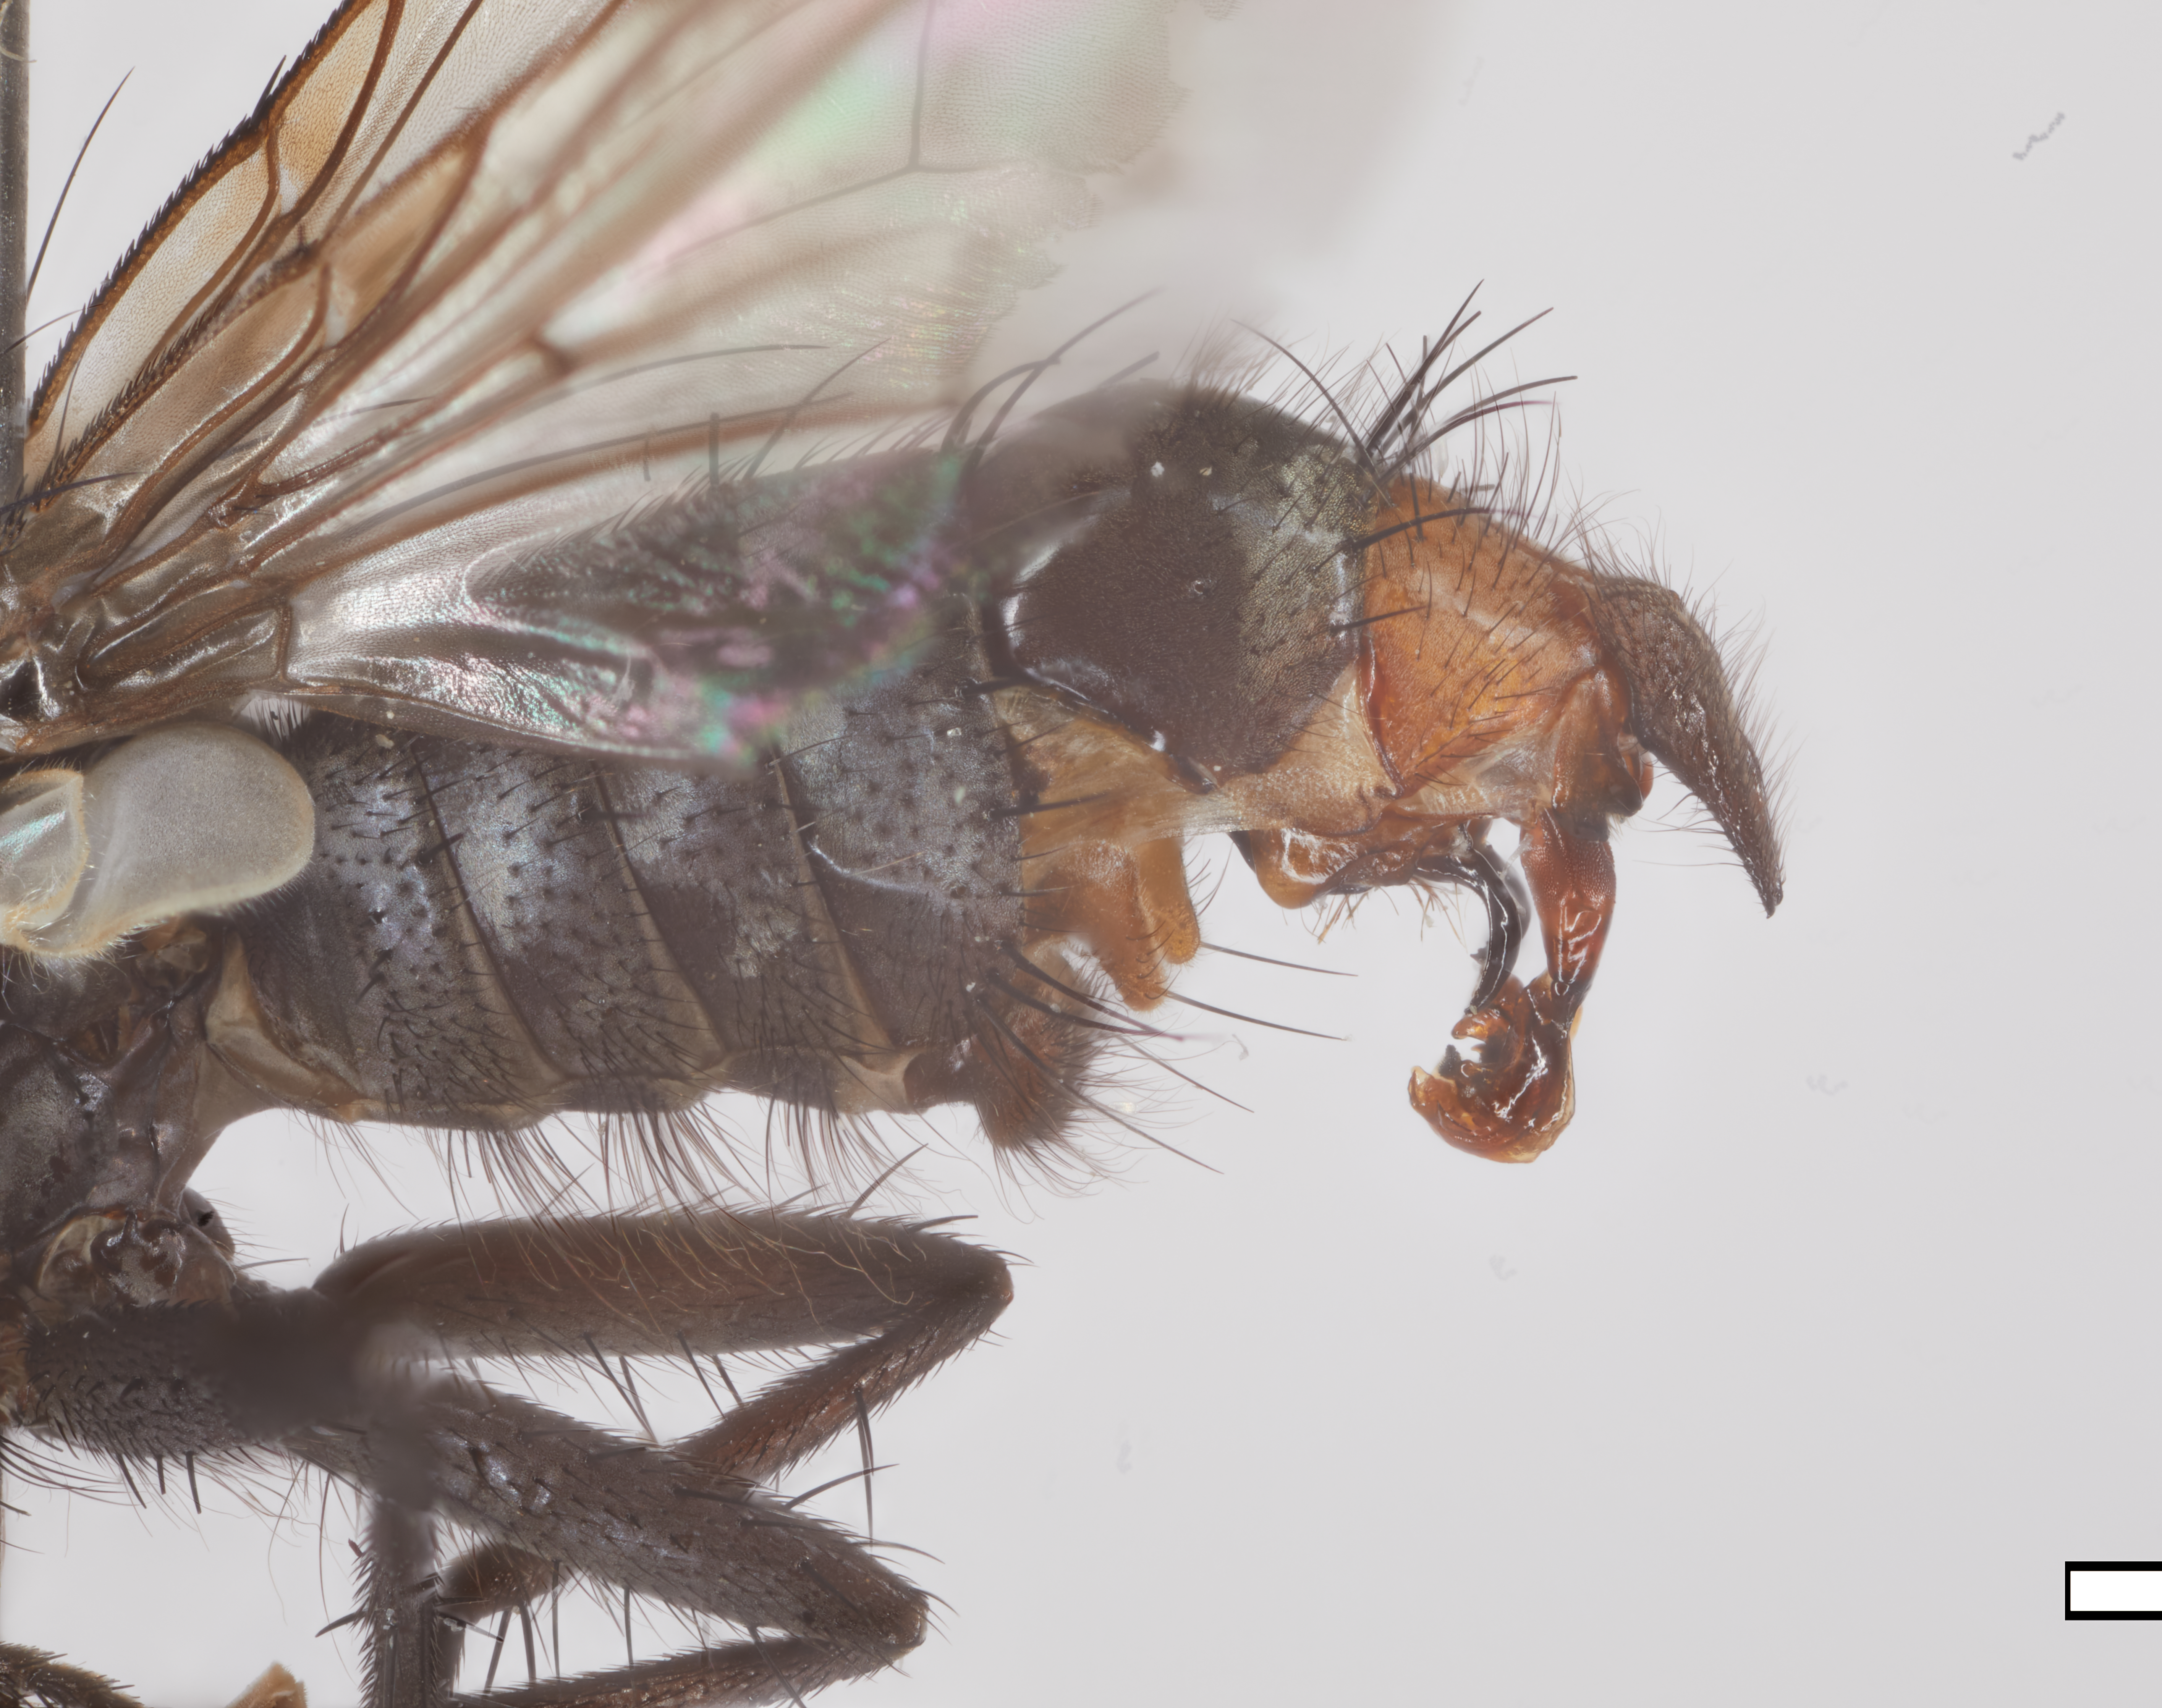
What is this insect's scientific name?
Microcerella adelphe
